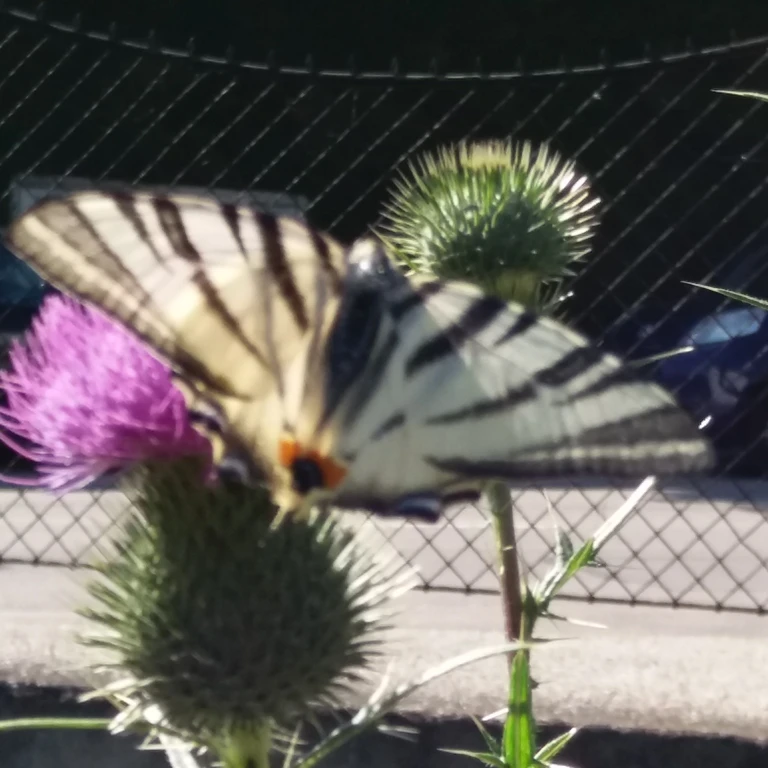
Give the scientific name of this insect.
Iphiclides podalirius
